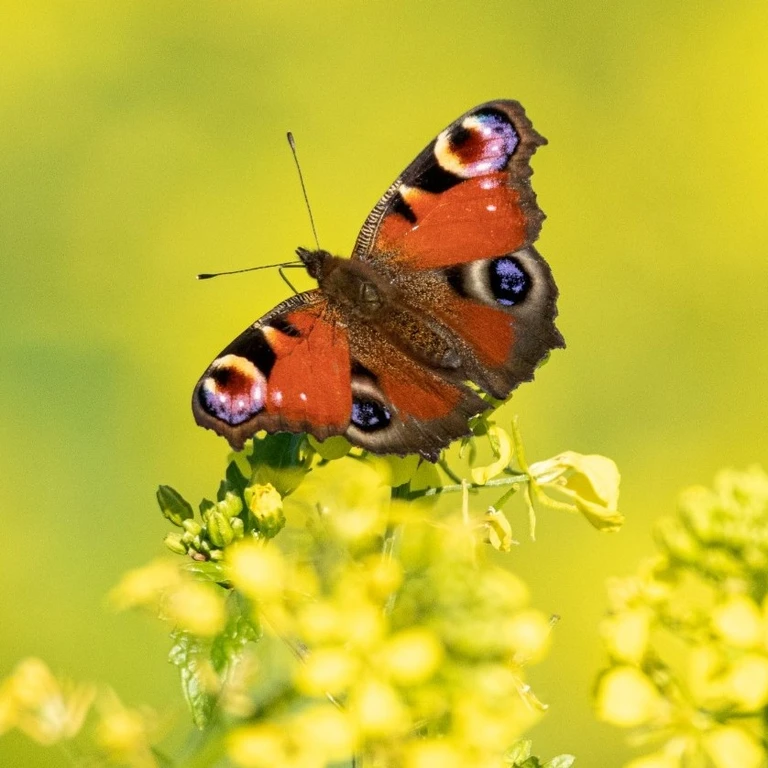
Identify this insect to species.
Aglais io
